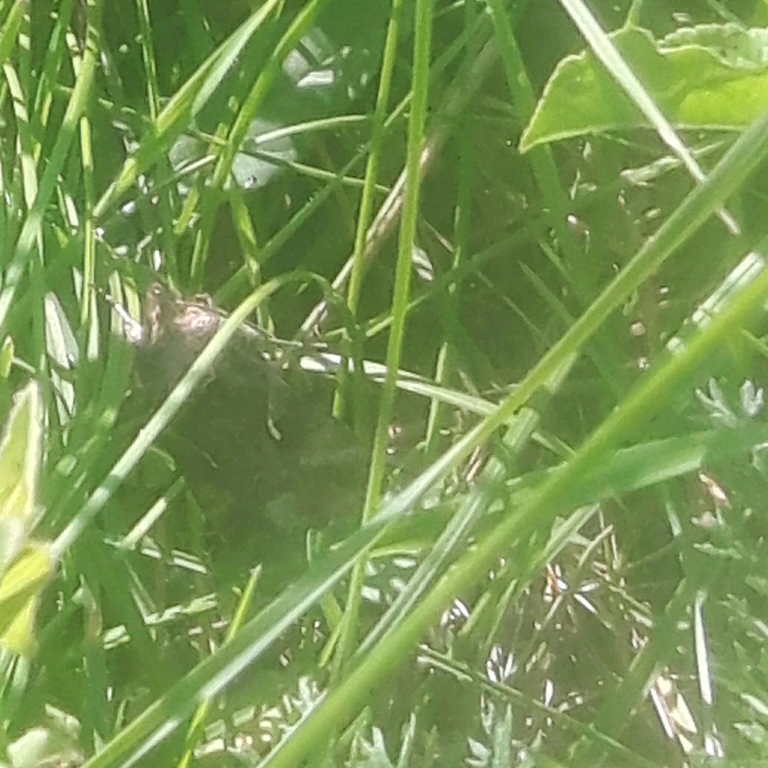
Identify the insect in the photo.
Autographa gamma
